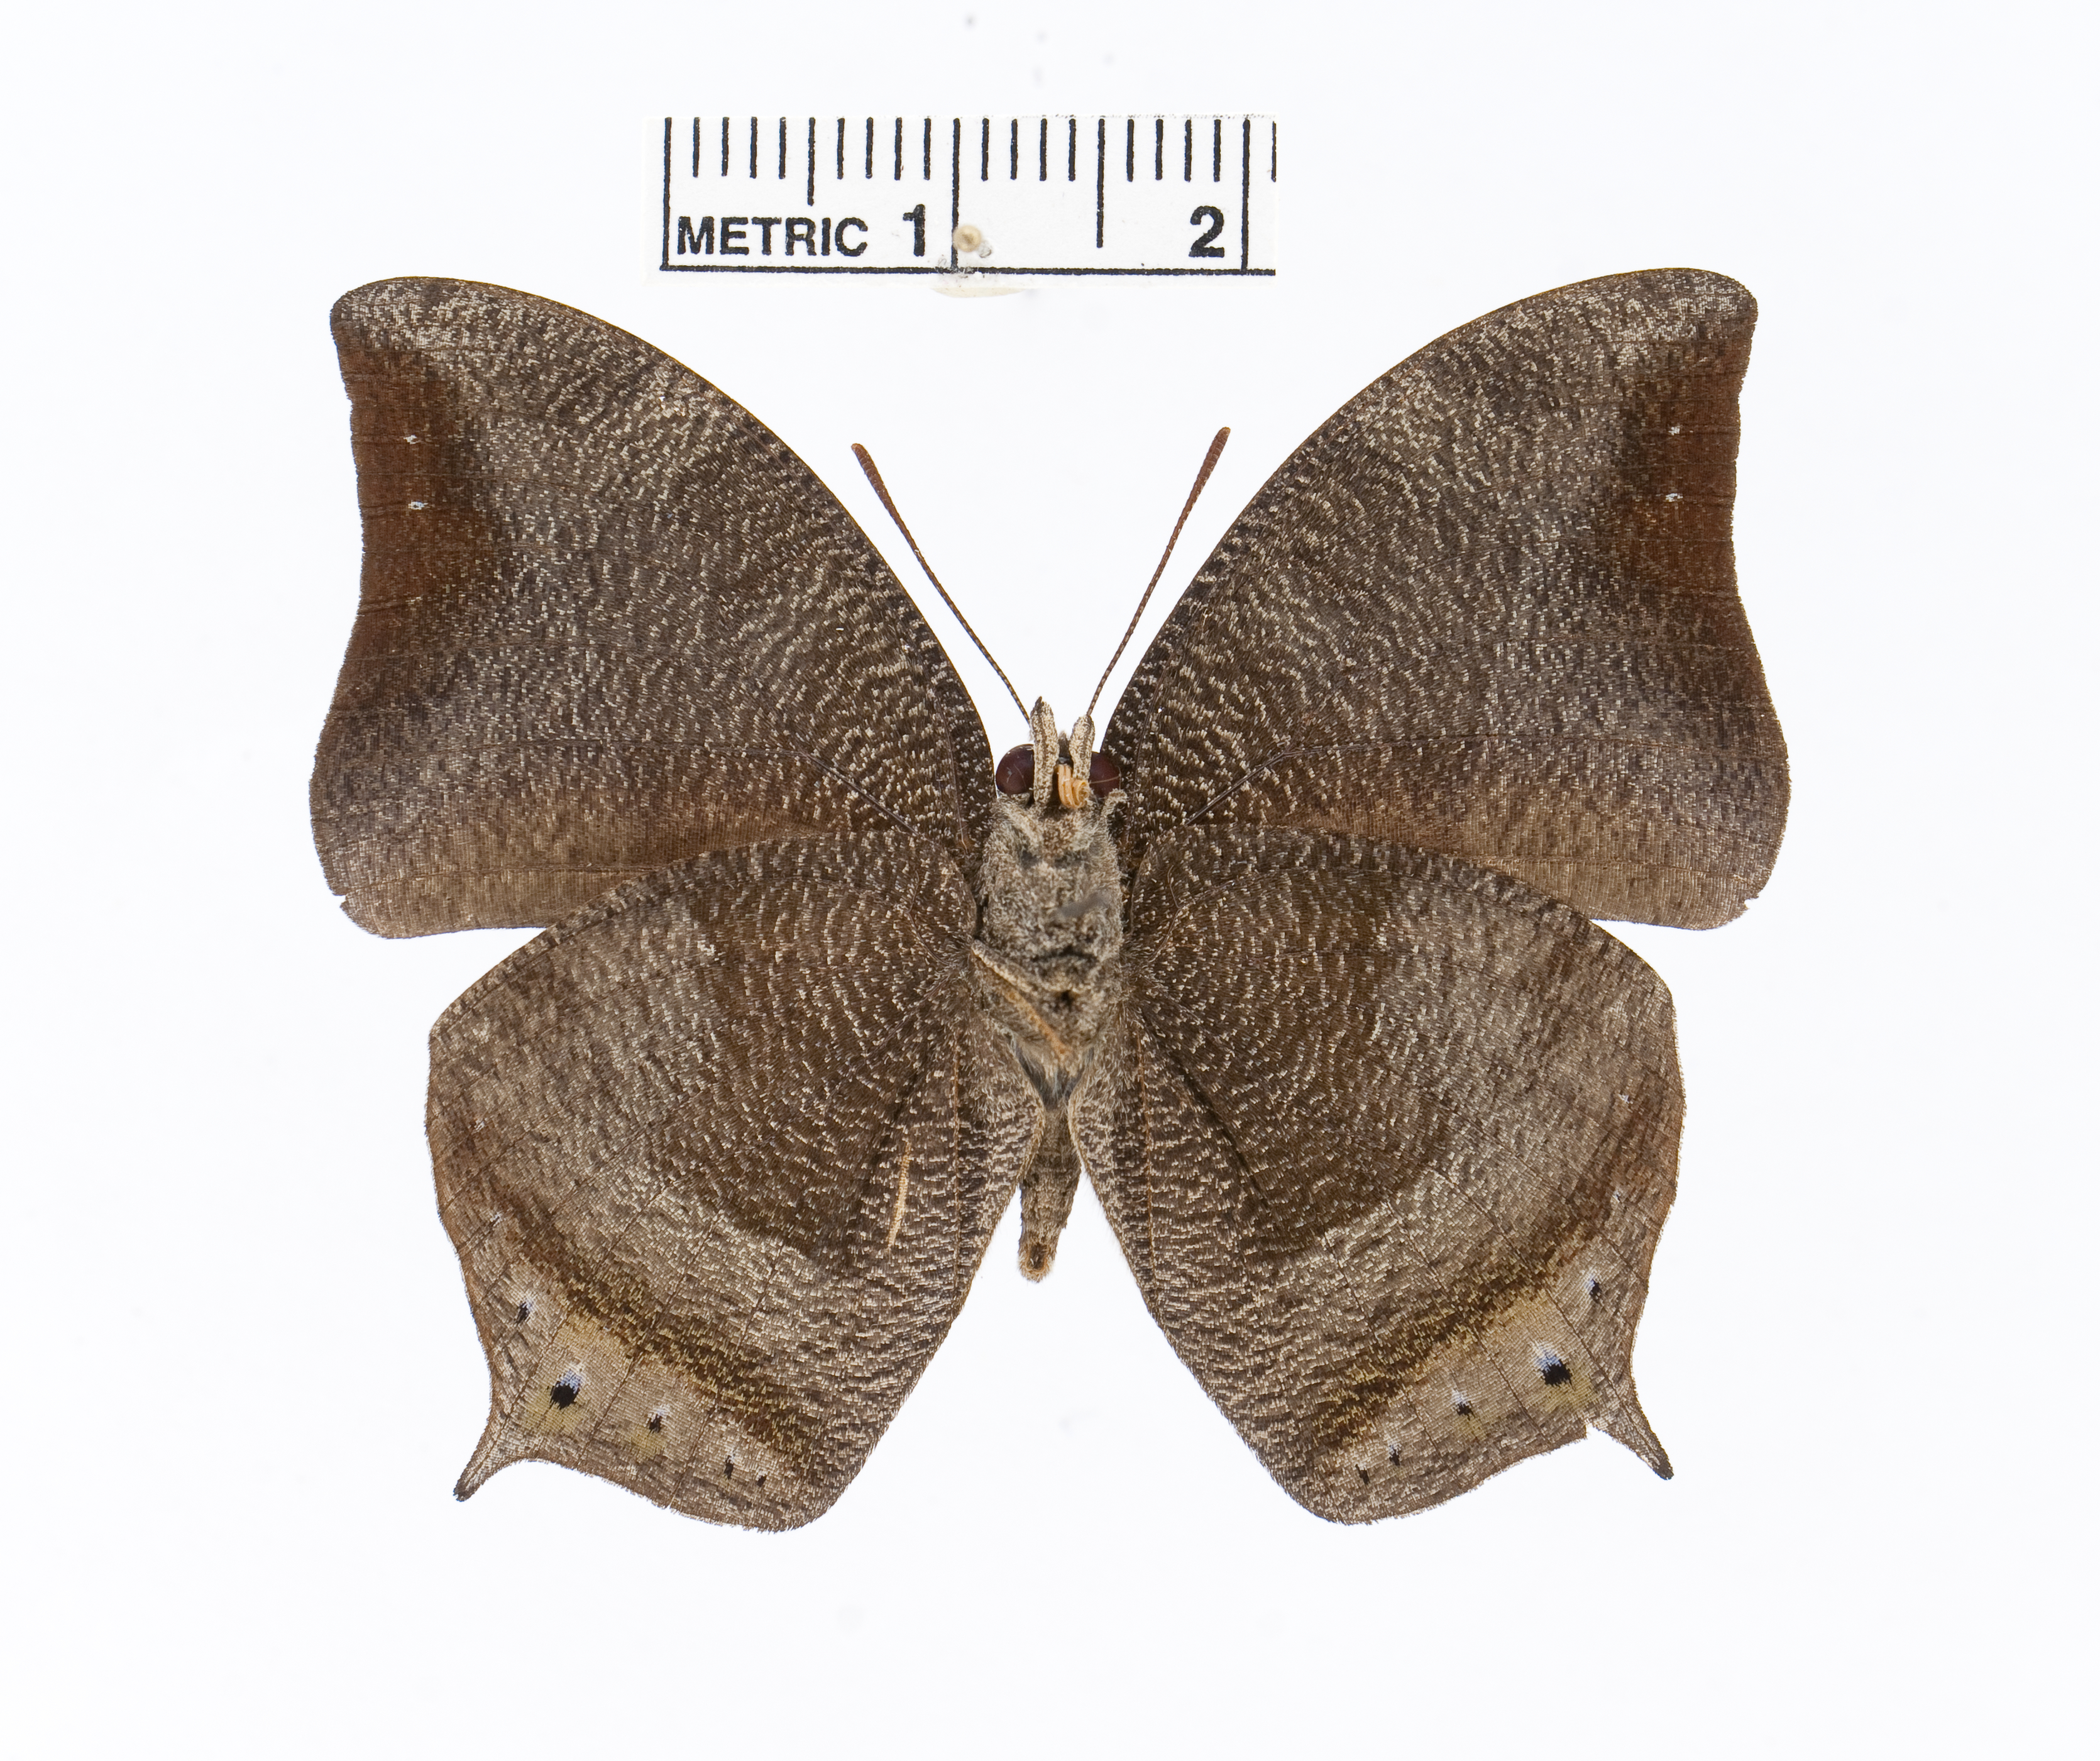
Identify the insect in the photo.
Memphis glauce
